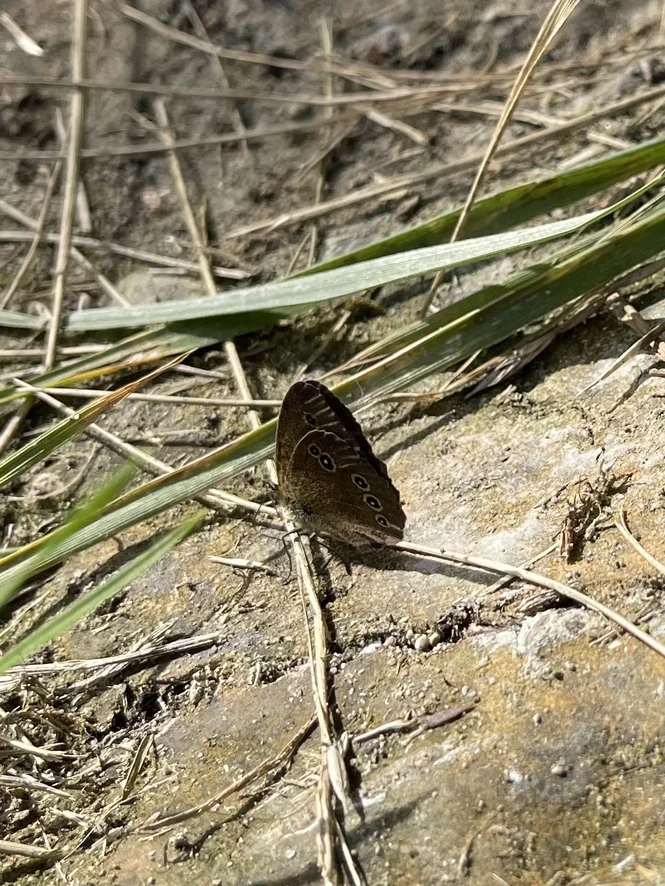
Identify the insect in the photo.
Aphantopus hyperantus
